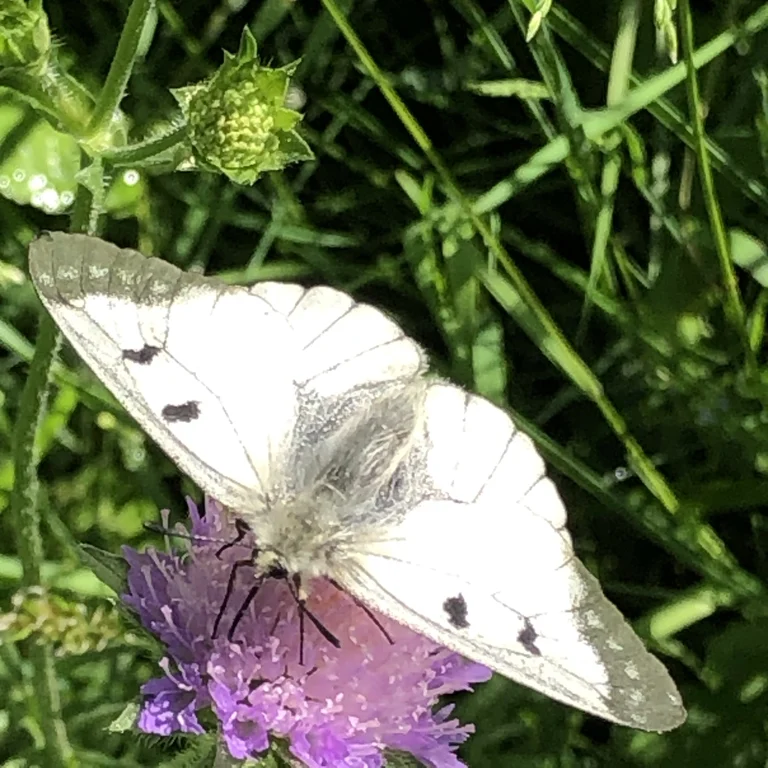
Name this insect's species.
Parnassius mnemosyne
